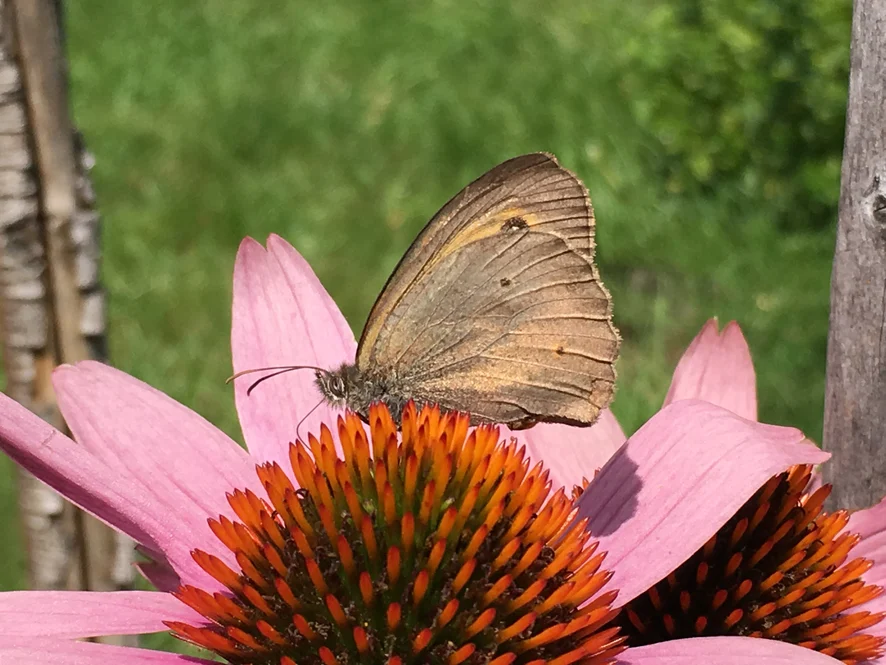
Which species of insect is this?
Maniola jurtina
